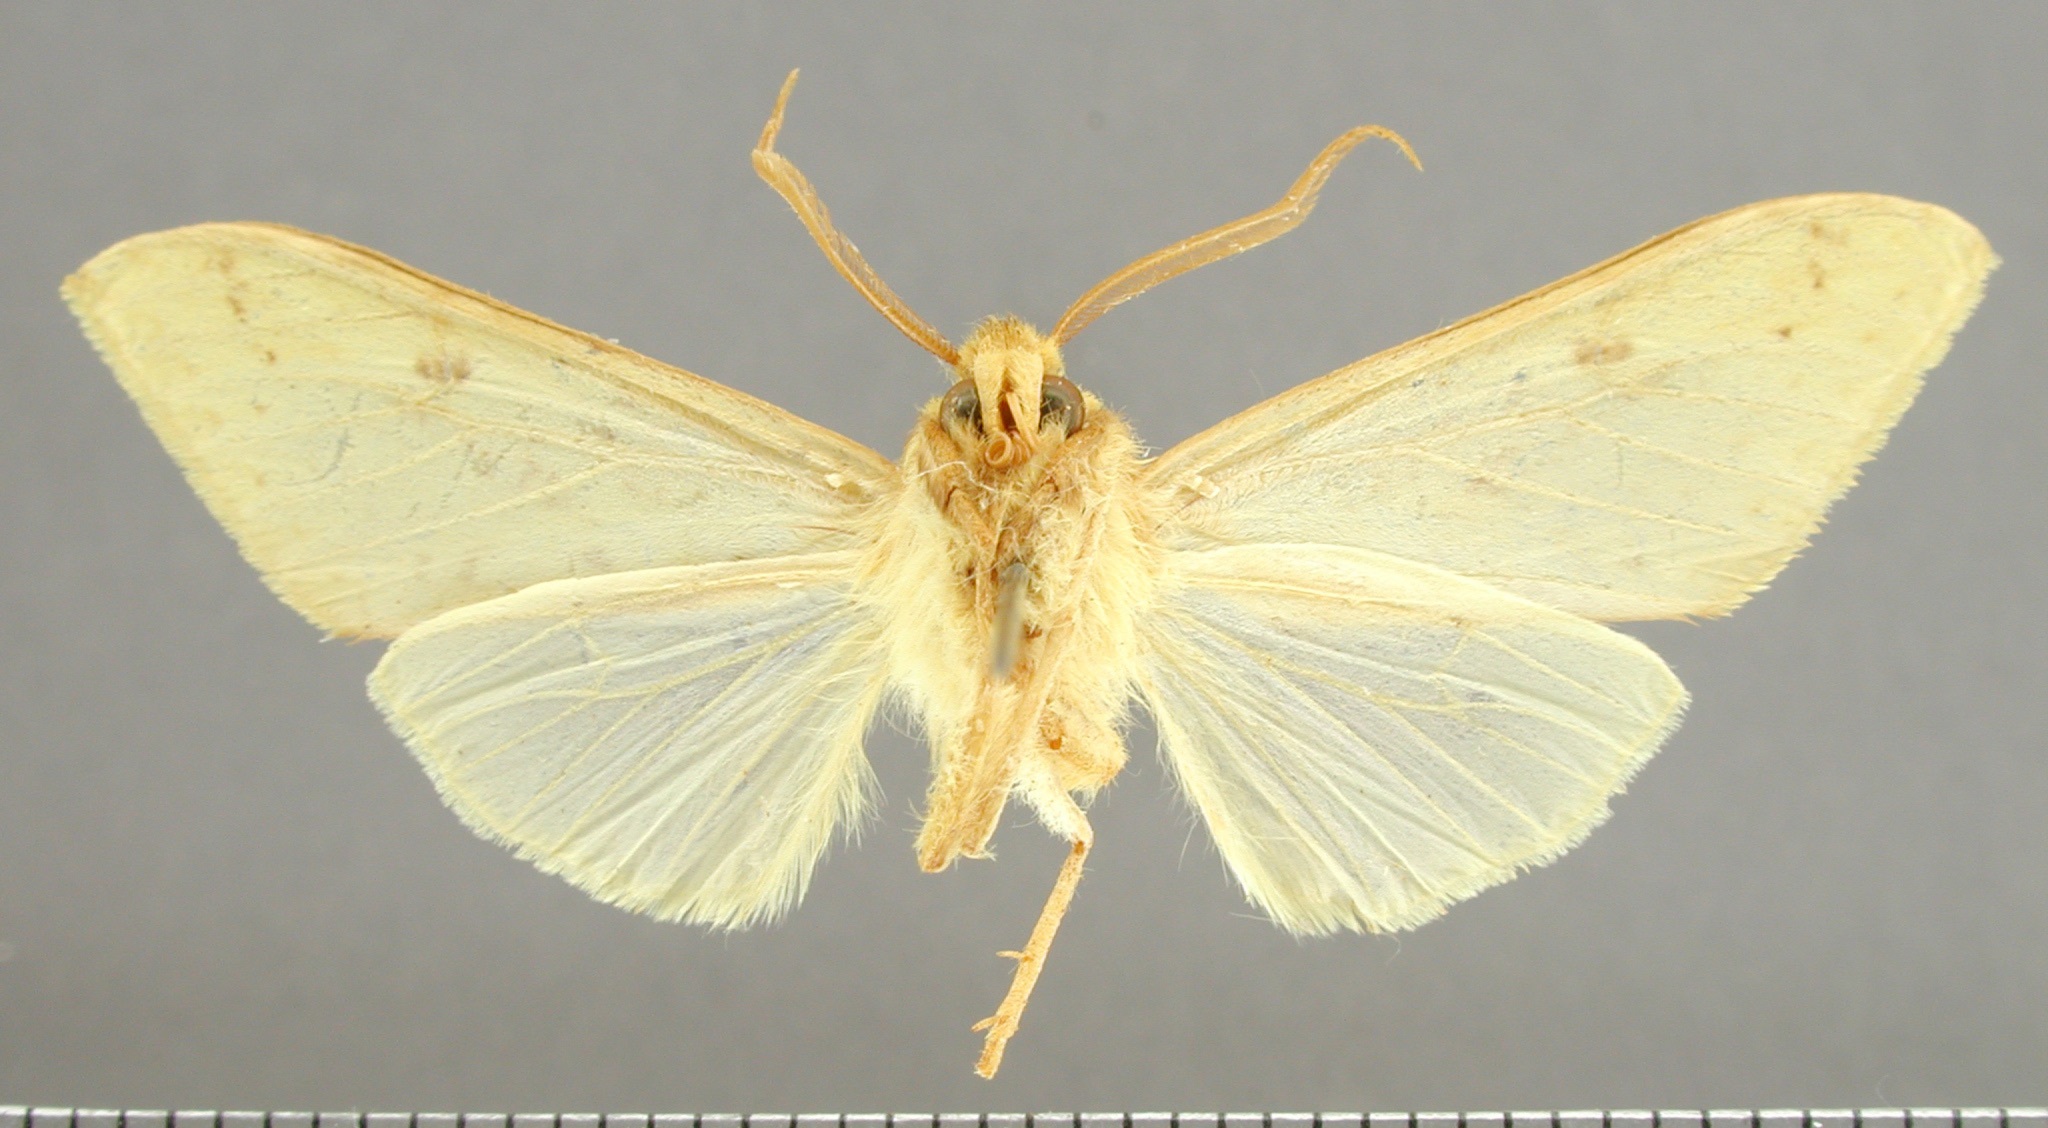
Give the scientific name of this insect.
Halisidota montana
